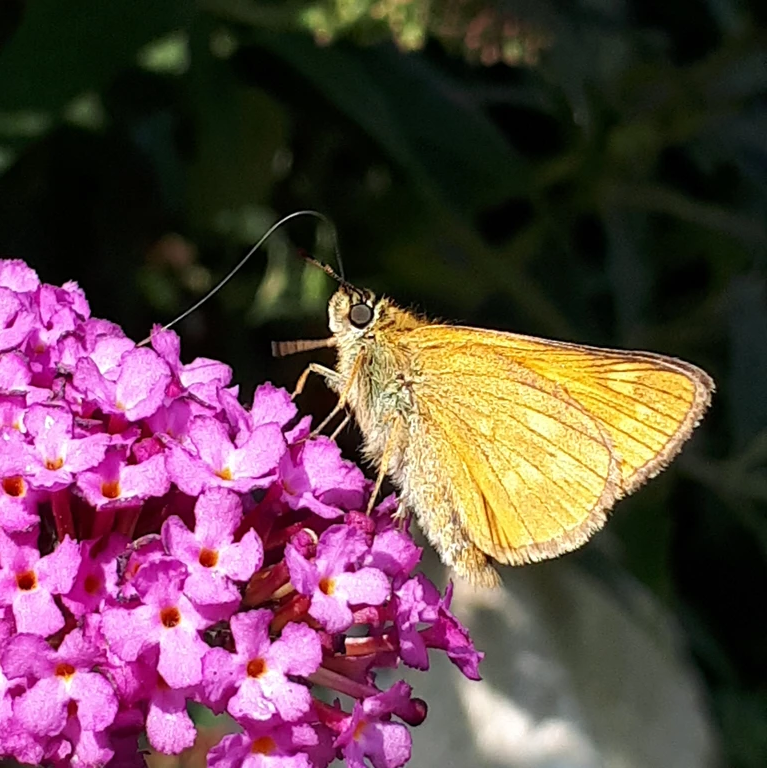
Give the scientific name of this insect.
Ochlodes sylvanus (also Ochlodes venata)
